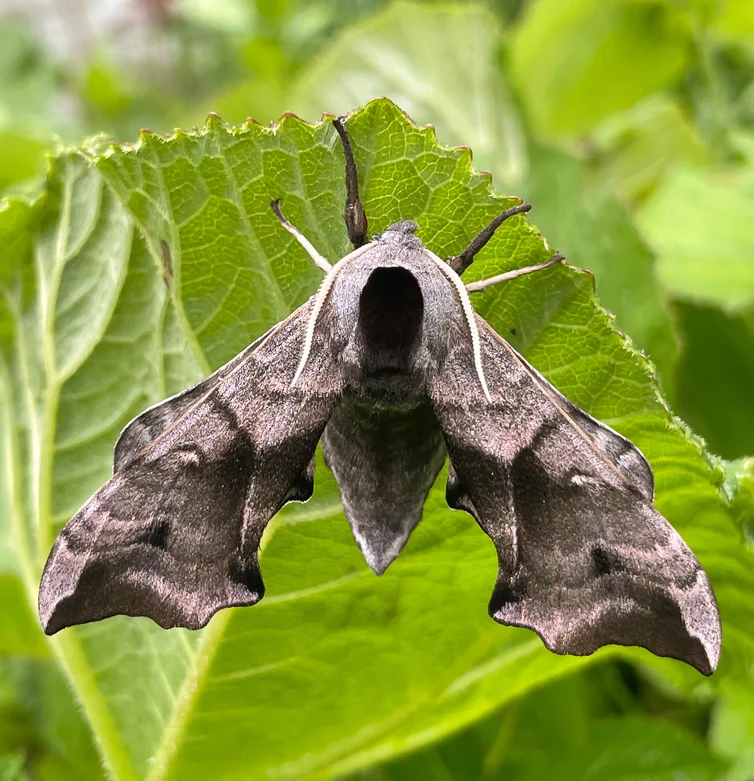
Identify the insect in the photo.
Smerinthus ocellata
